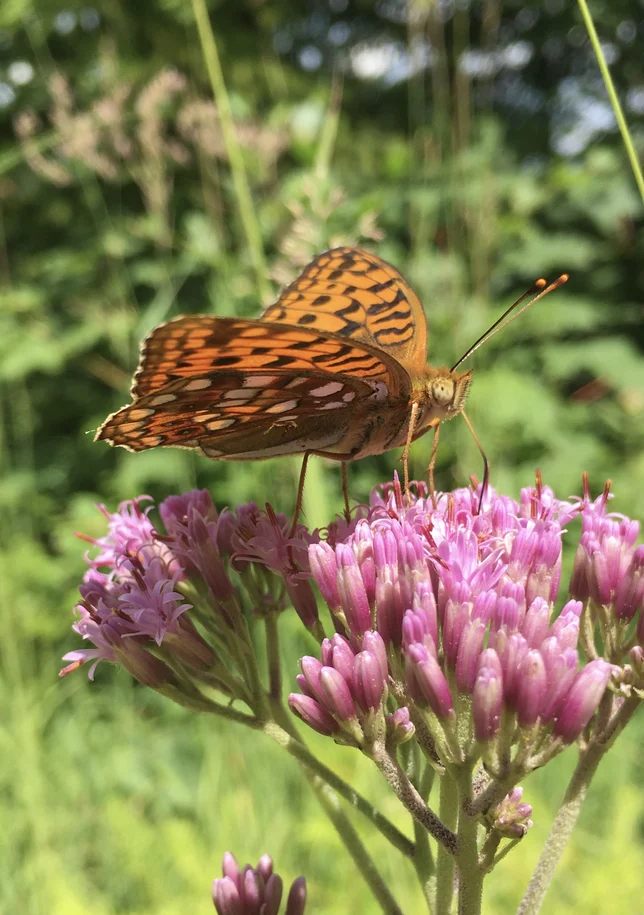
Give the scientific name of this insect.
Fabriciana adippe
